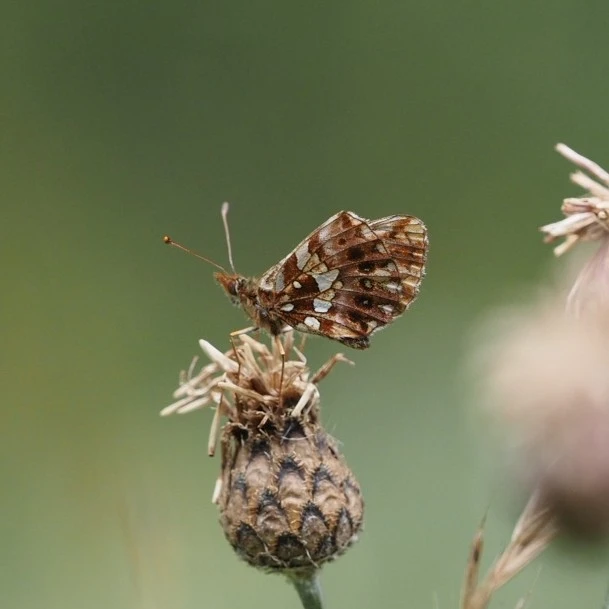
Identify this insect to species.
Boloria dia
